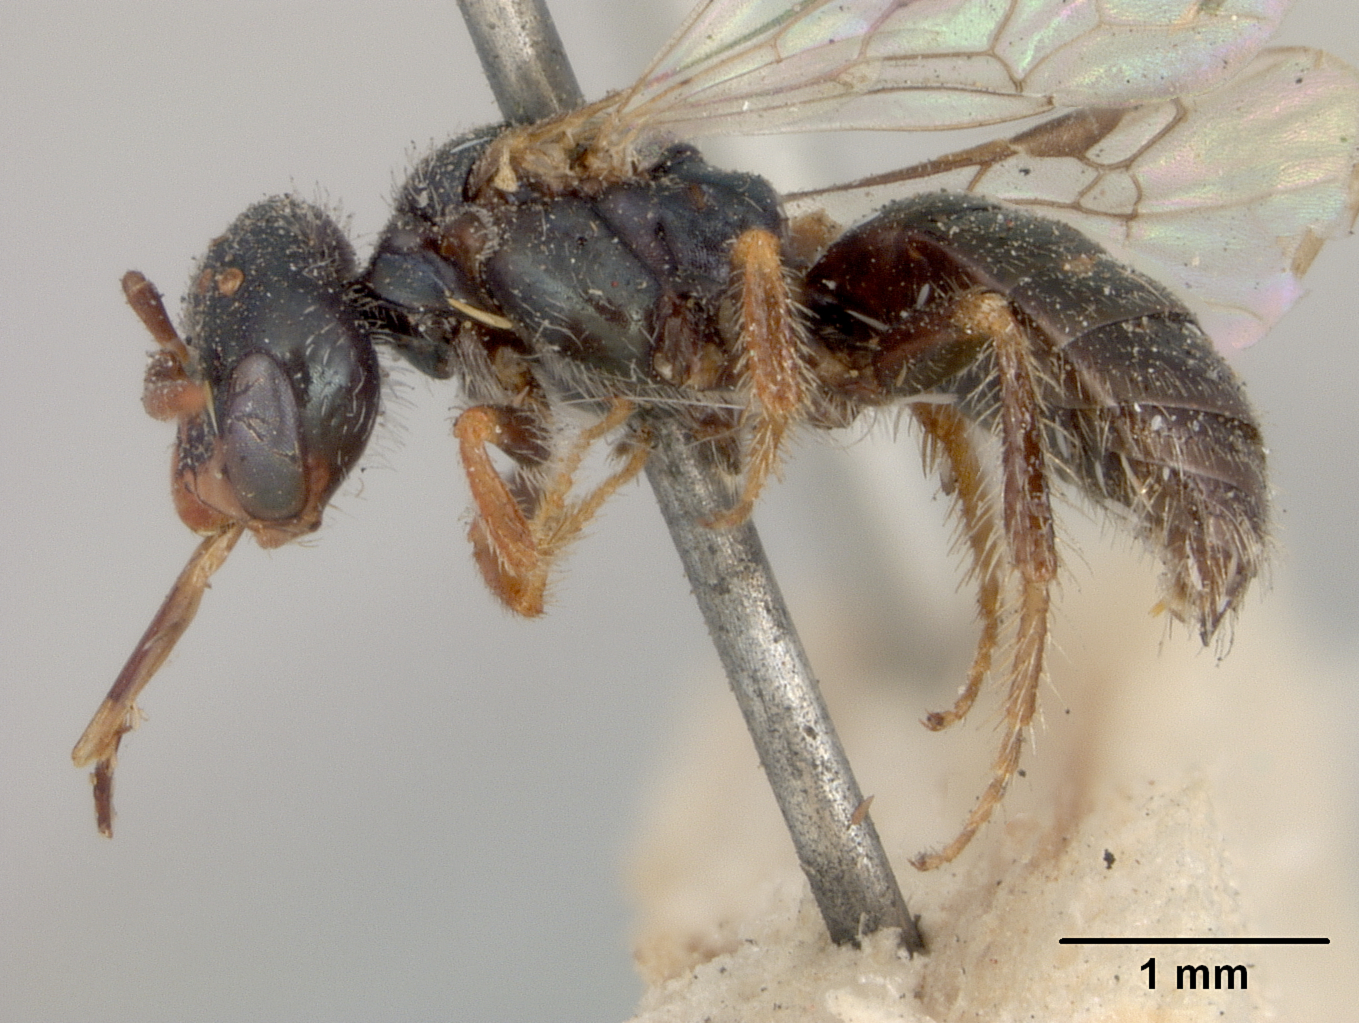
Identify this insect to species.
Perdita maura
